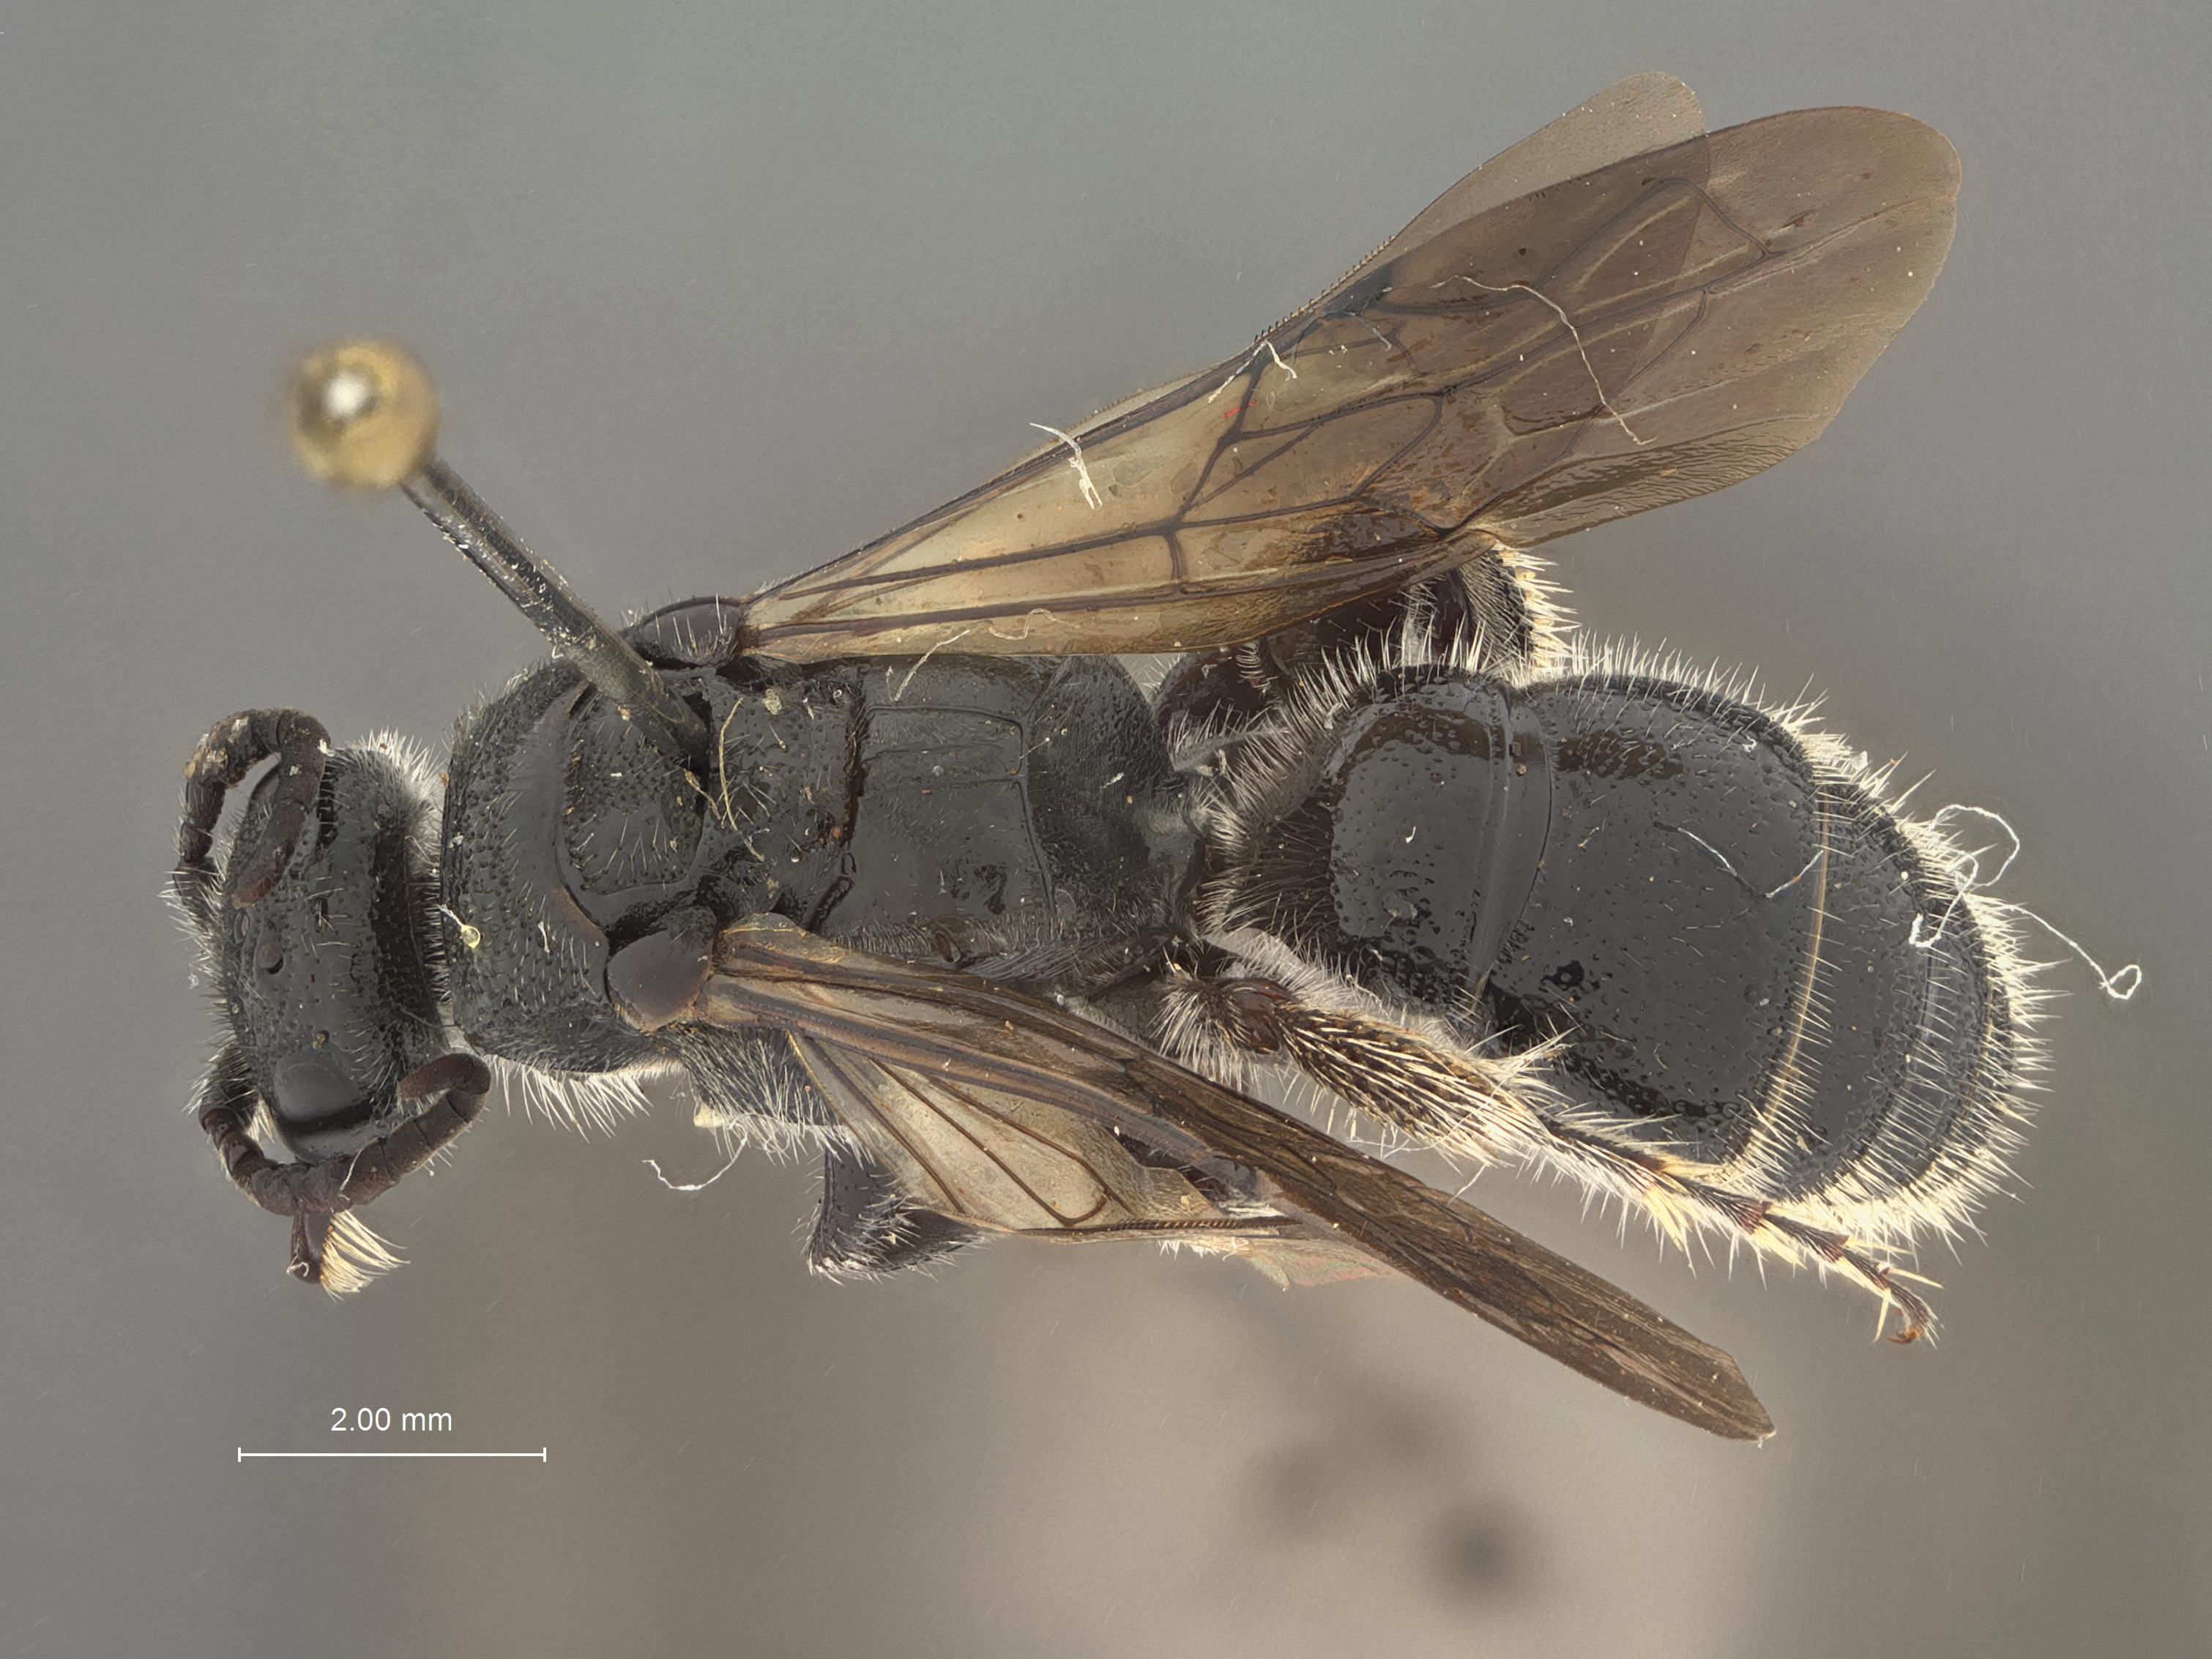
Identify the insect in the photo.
Tiphia ordinaria
